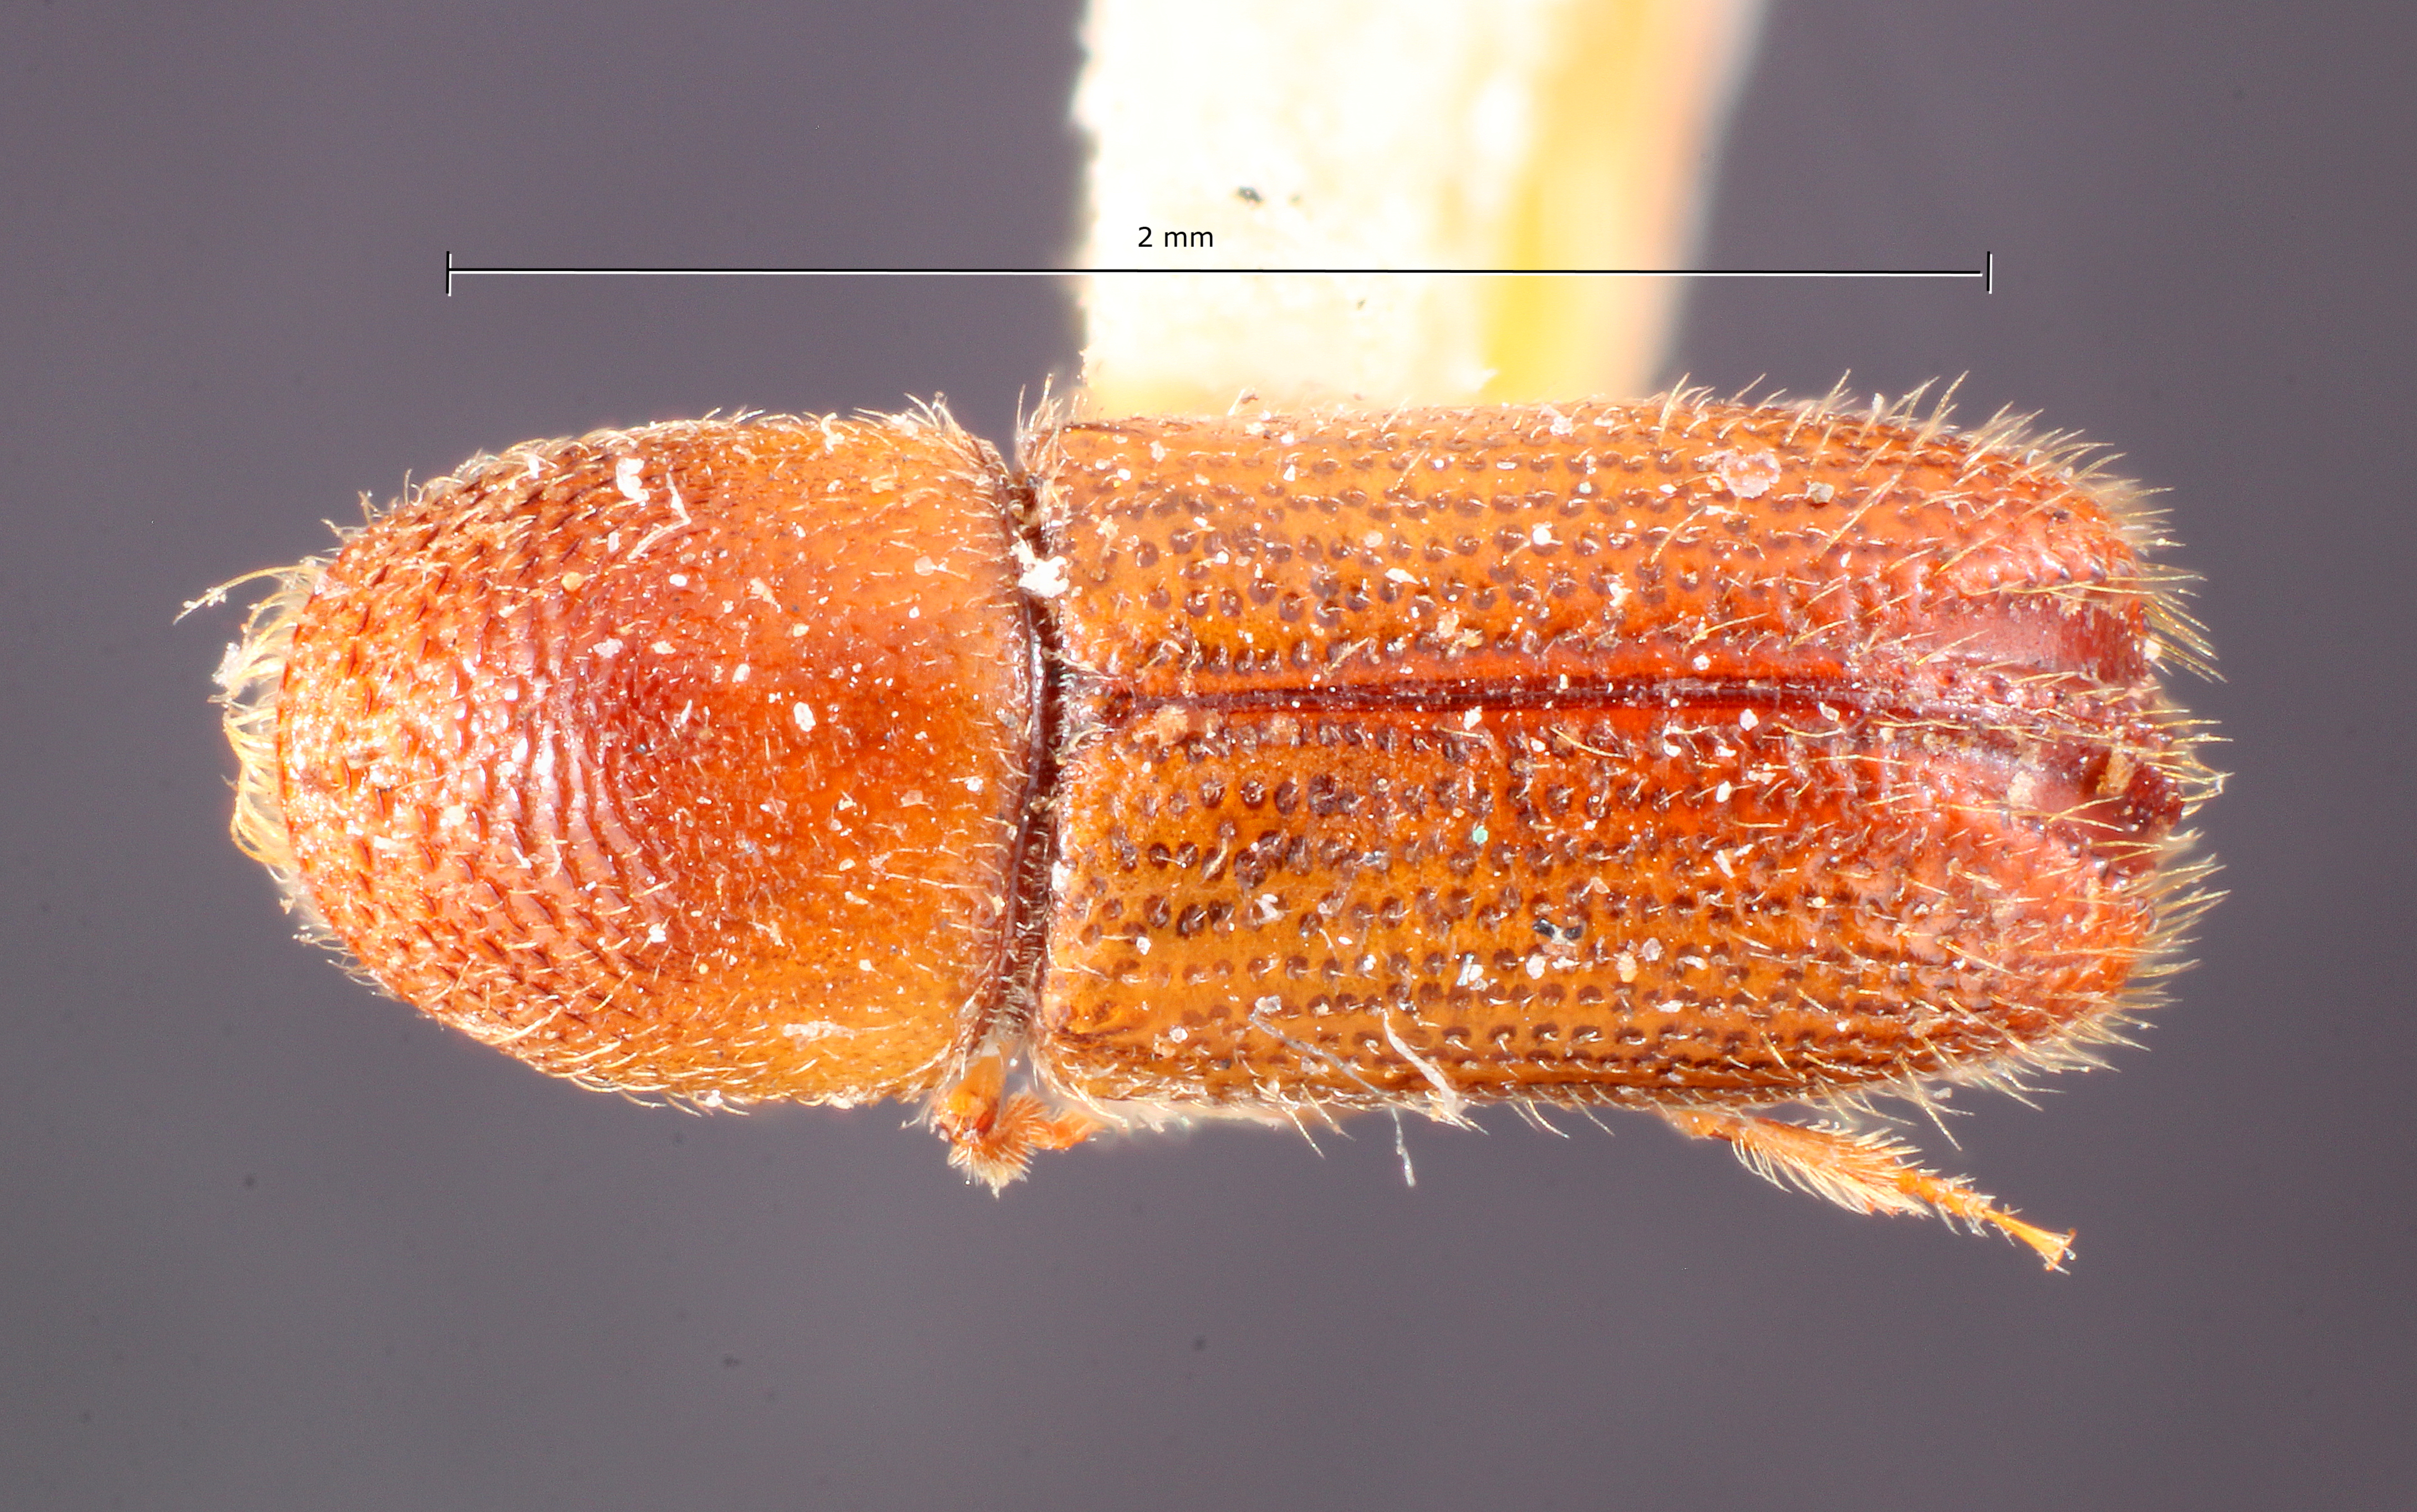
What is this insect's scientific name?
Pityophthorus chaleoensis
